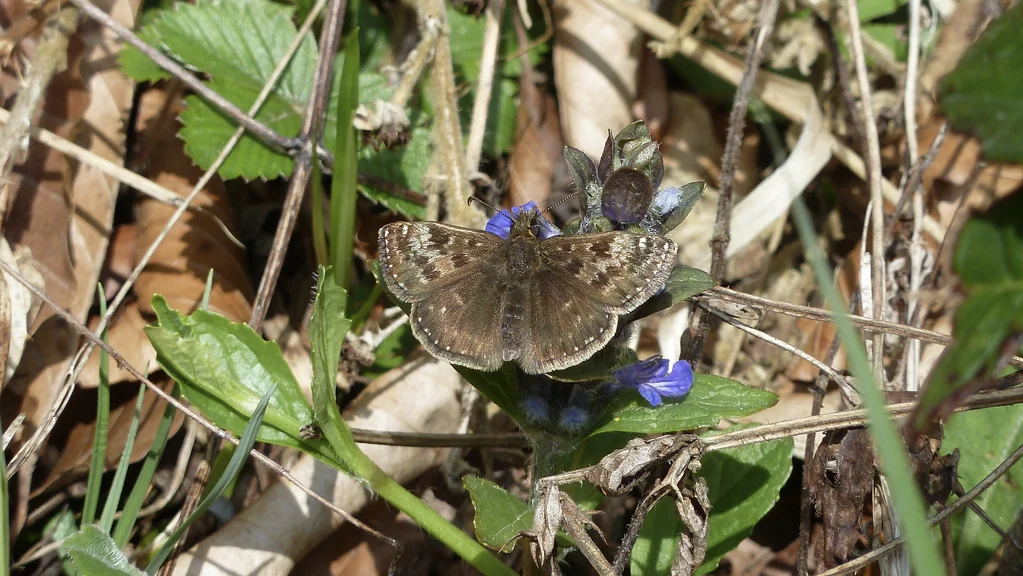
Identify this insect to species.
Erynnis tages
